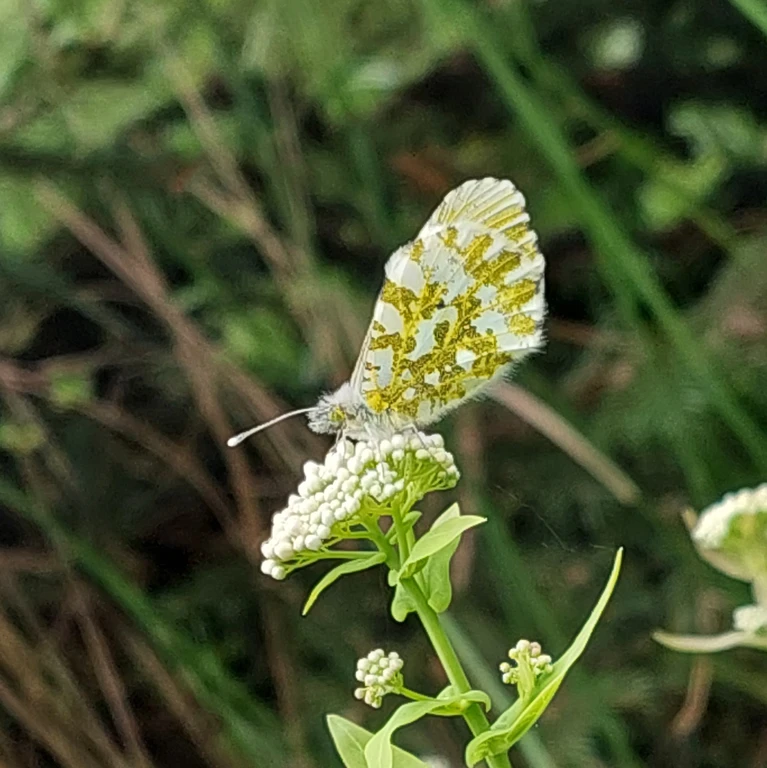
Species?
Anthocharis cardamines
